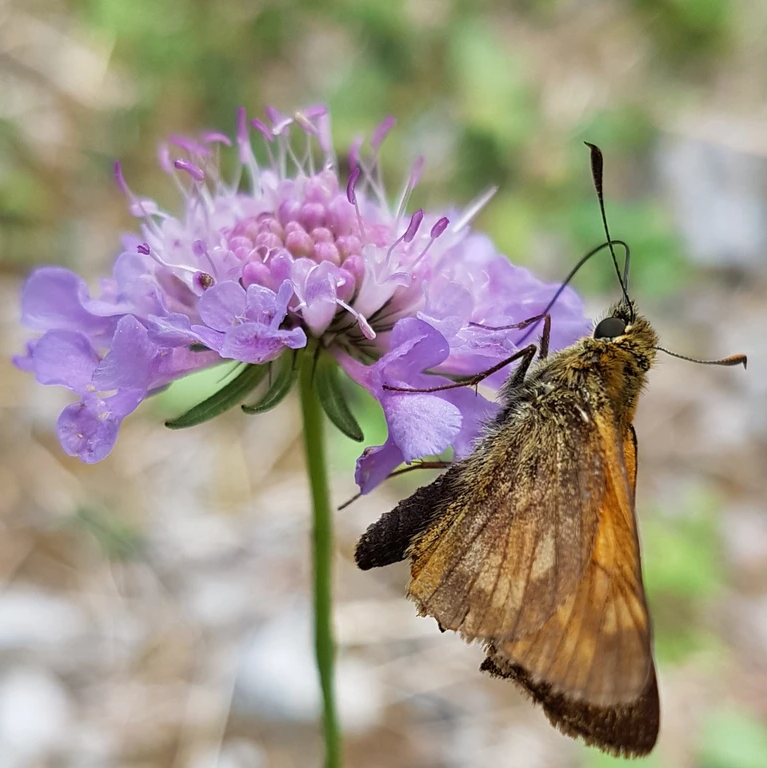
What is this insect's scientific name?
Ochlodes sylvanus (also Ochlodes venata)
